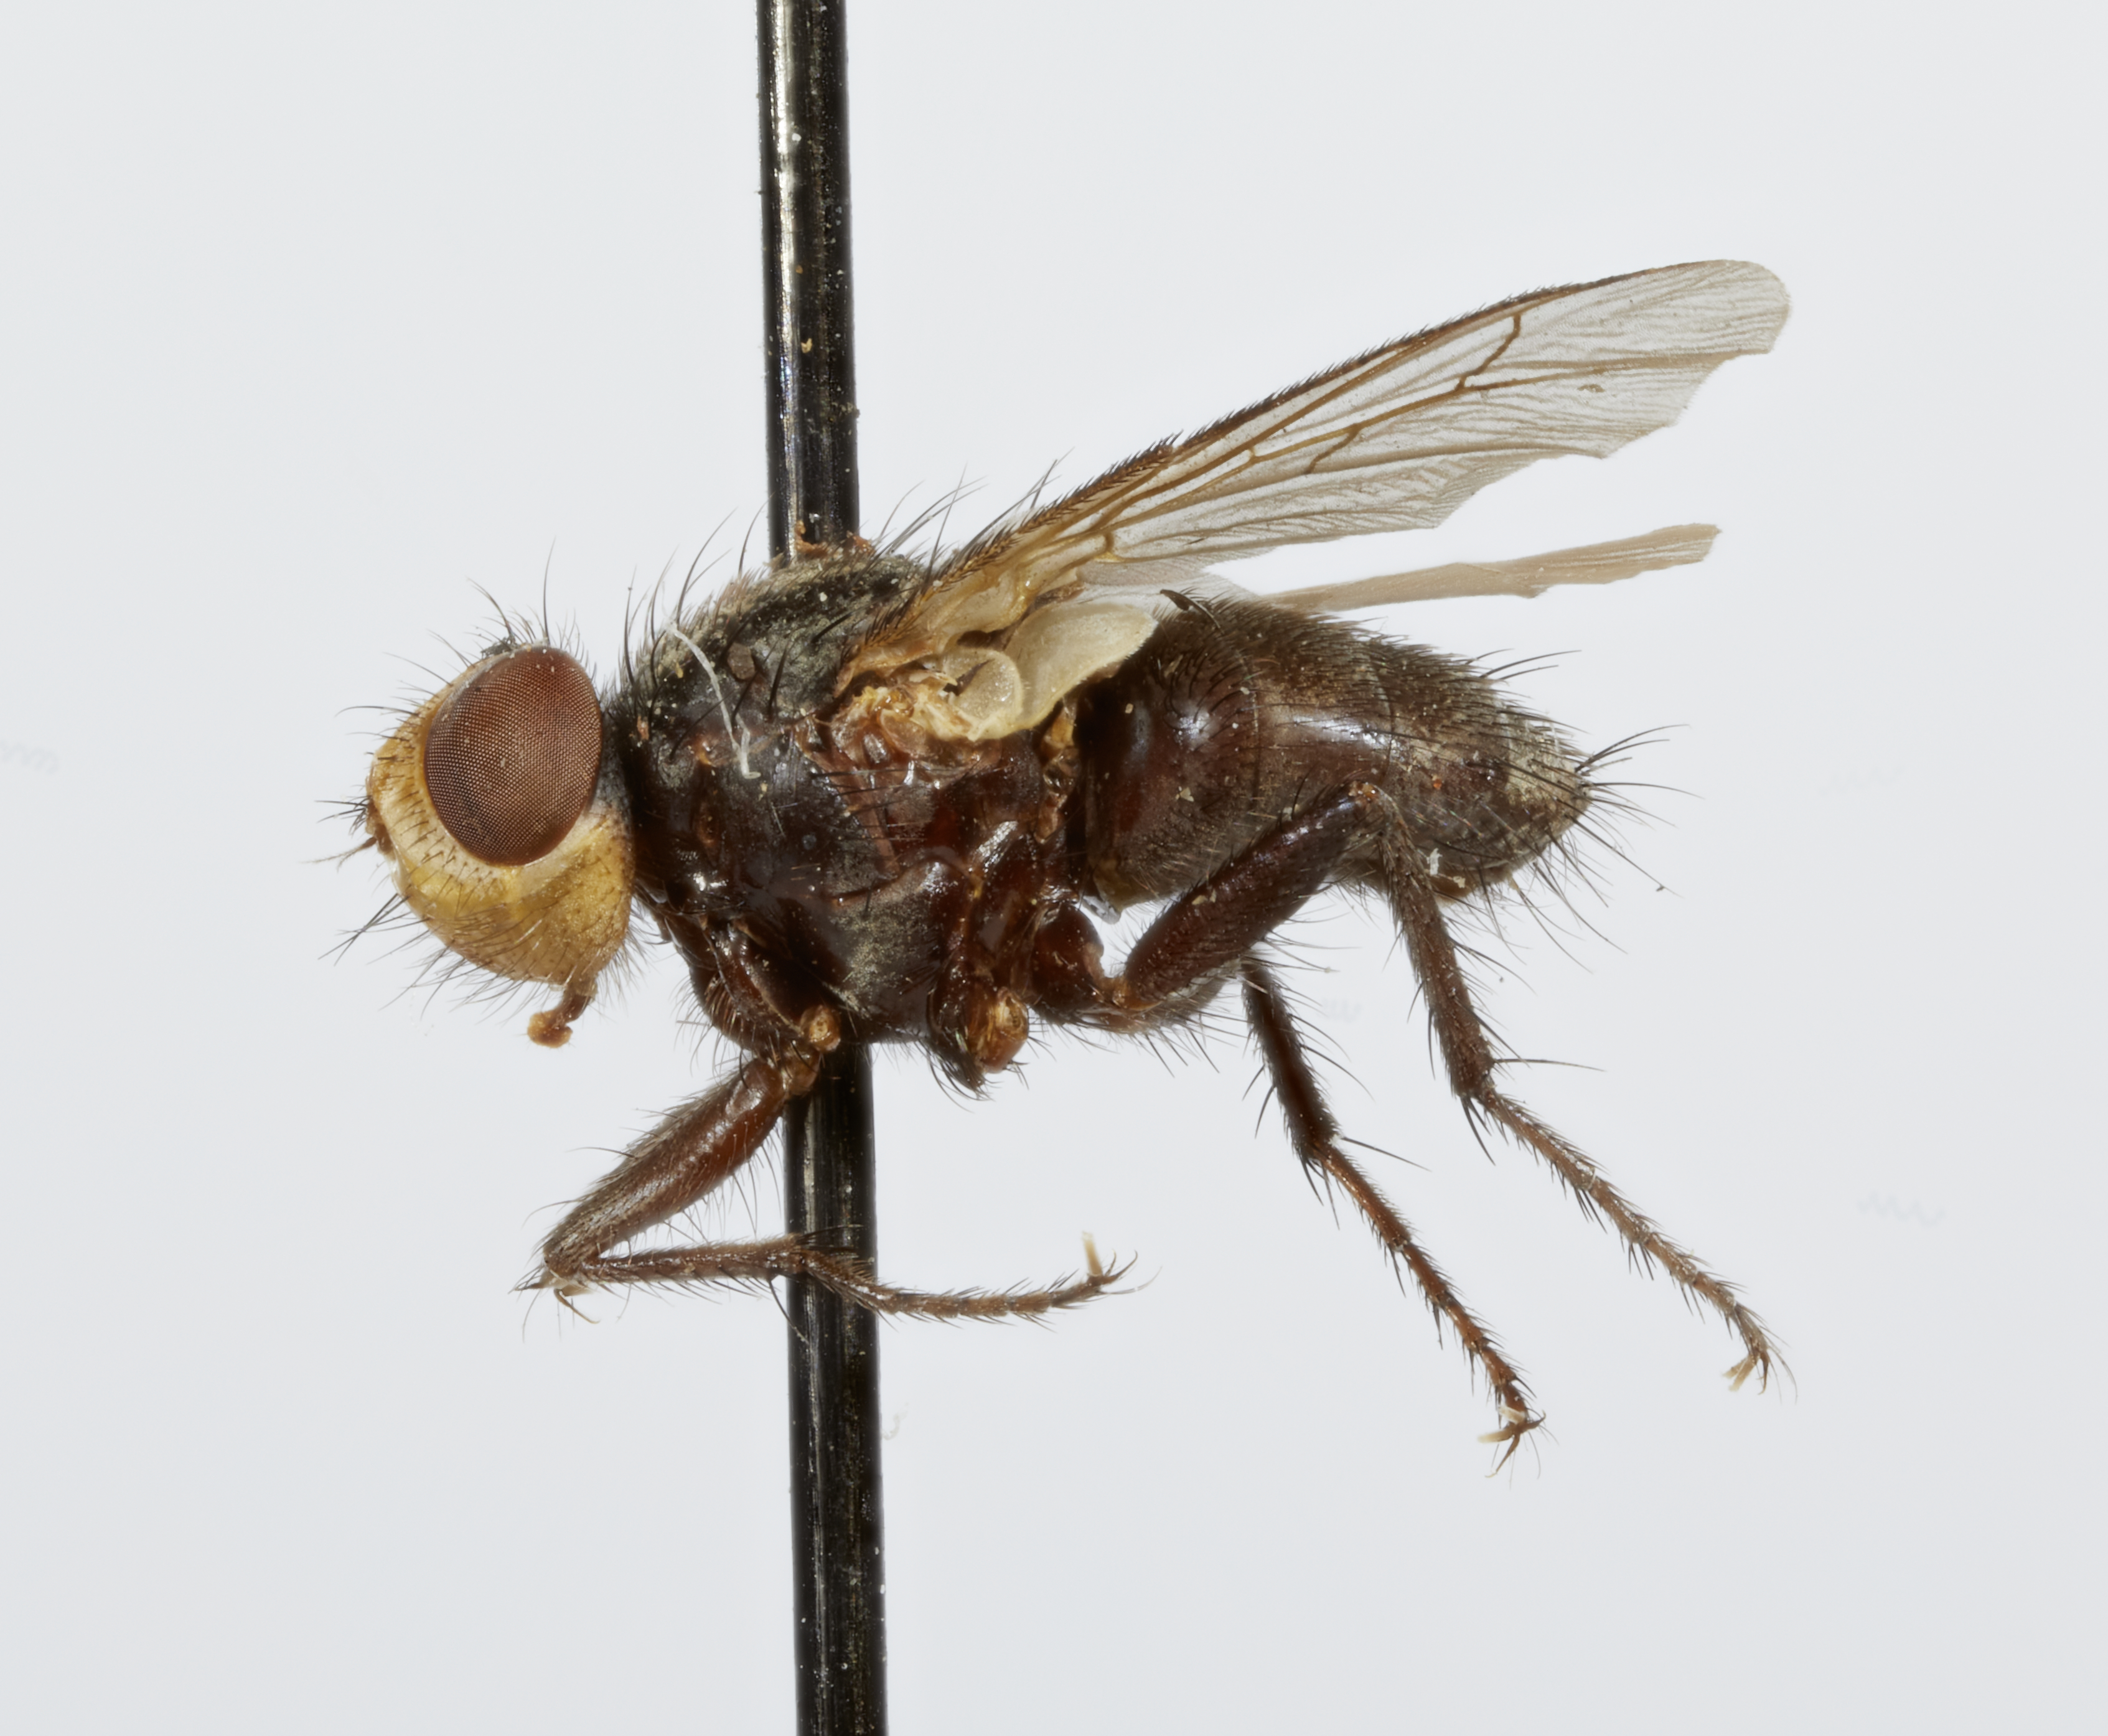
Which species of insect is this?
Oligooestrus oestroideus
